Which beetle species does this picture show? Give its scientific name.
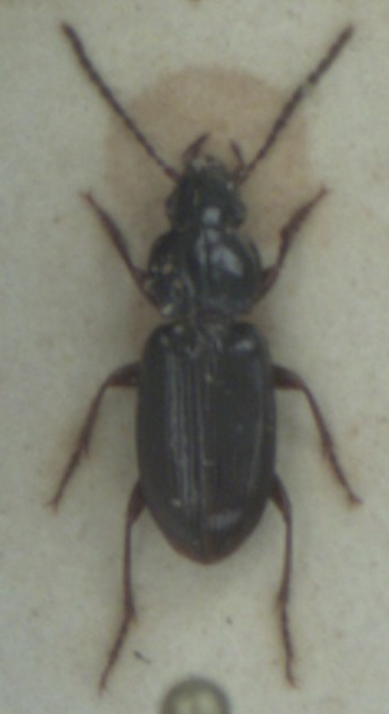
Pterostichus minor
